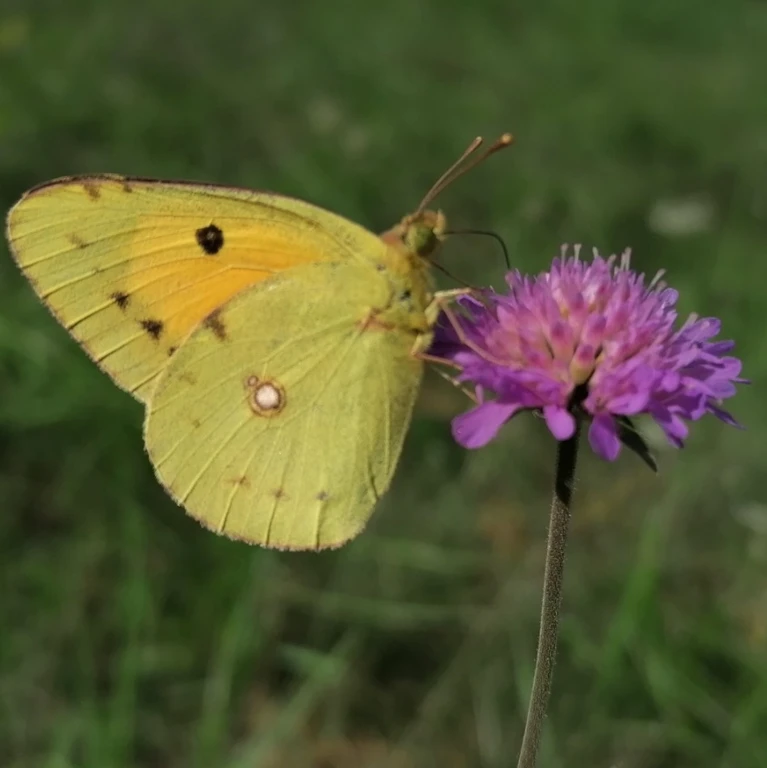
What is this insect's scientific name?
Colias croceus
